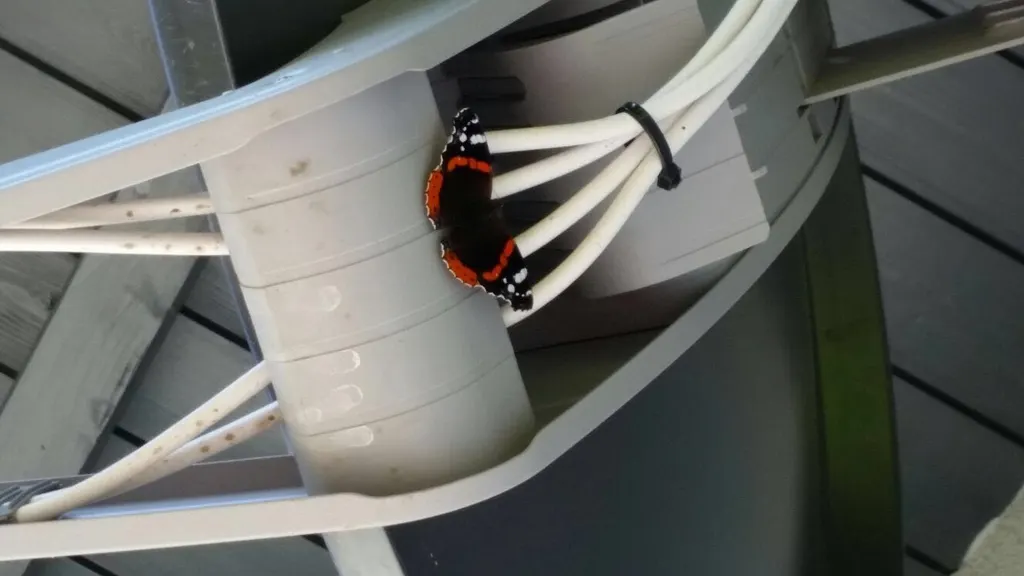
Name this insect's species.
Vanessa atalanta
